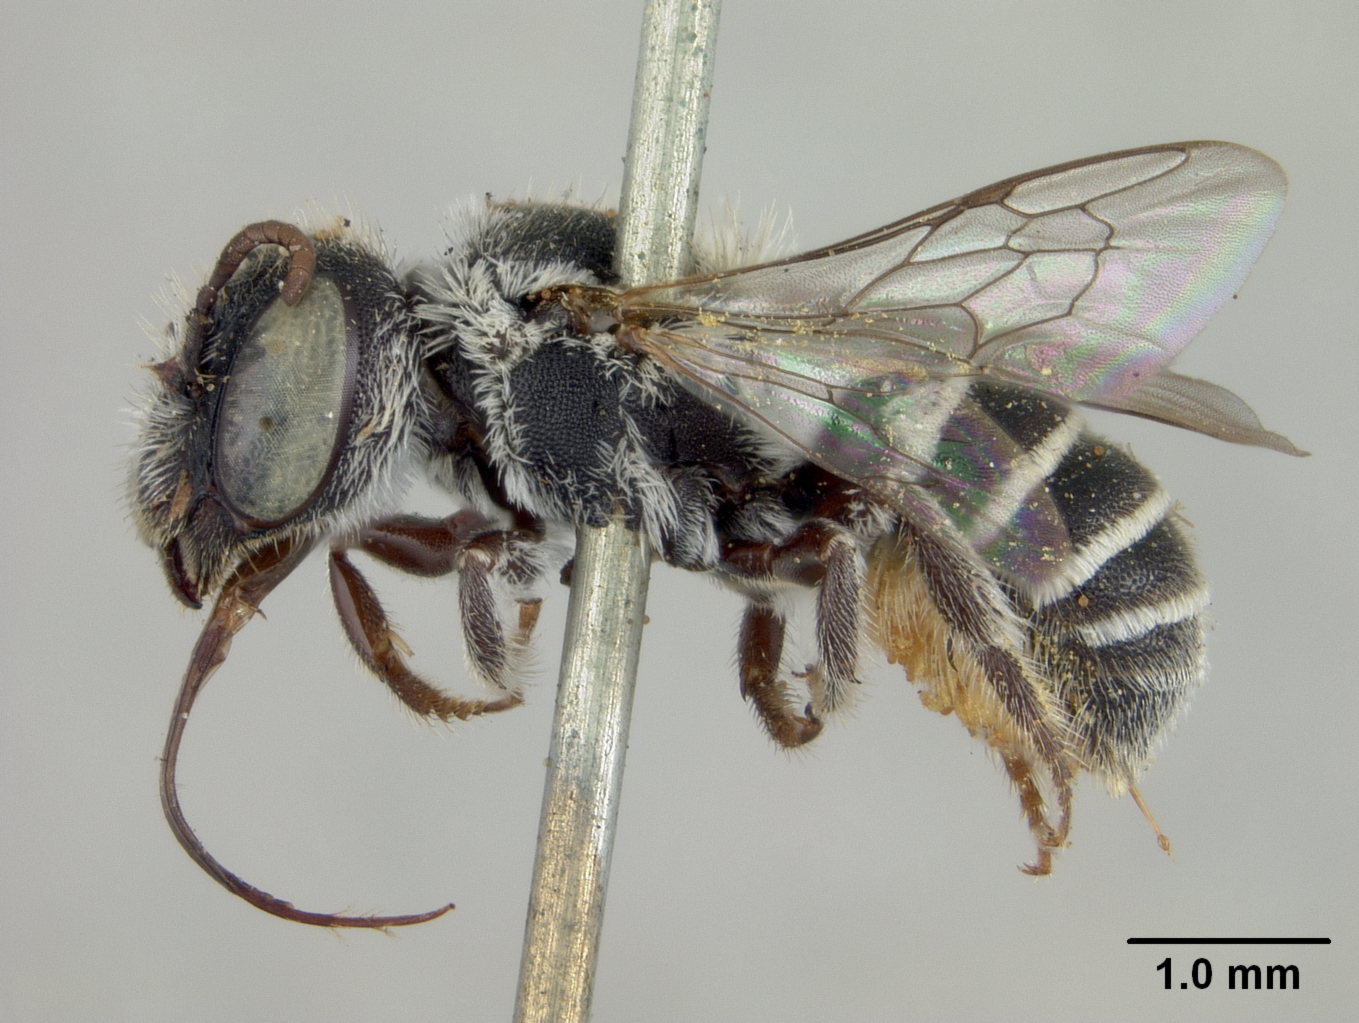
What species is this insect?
Heriades cactorum
